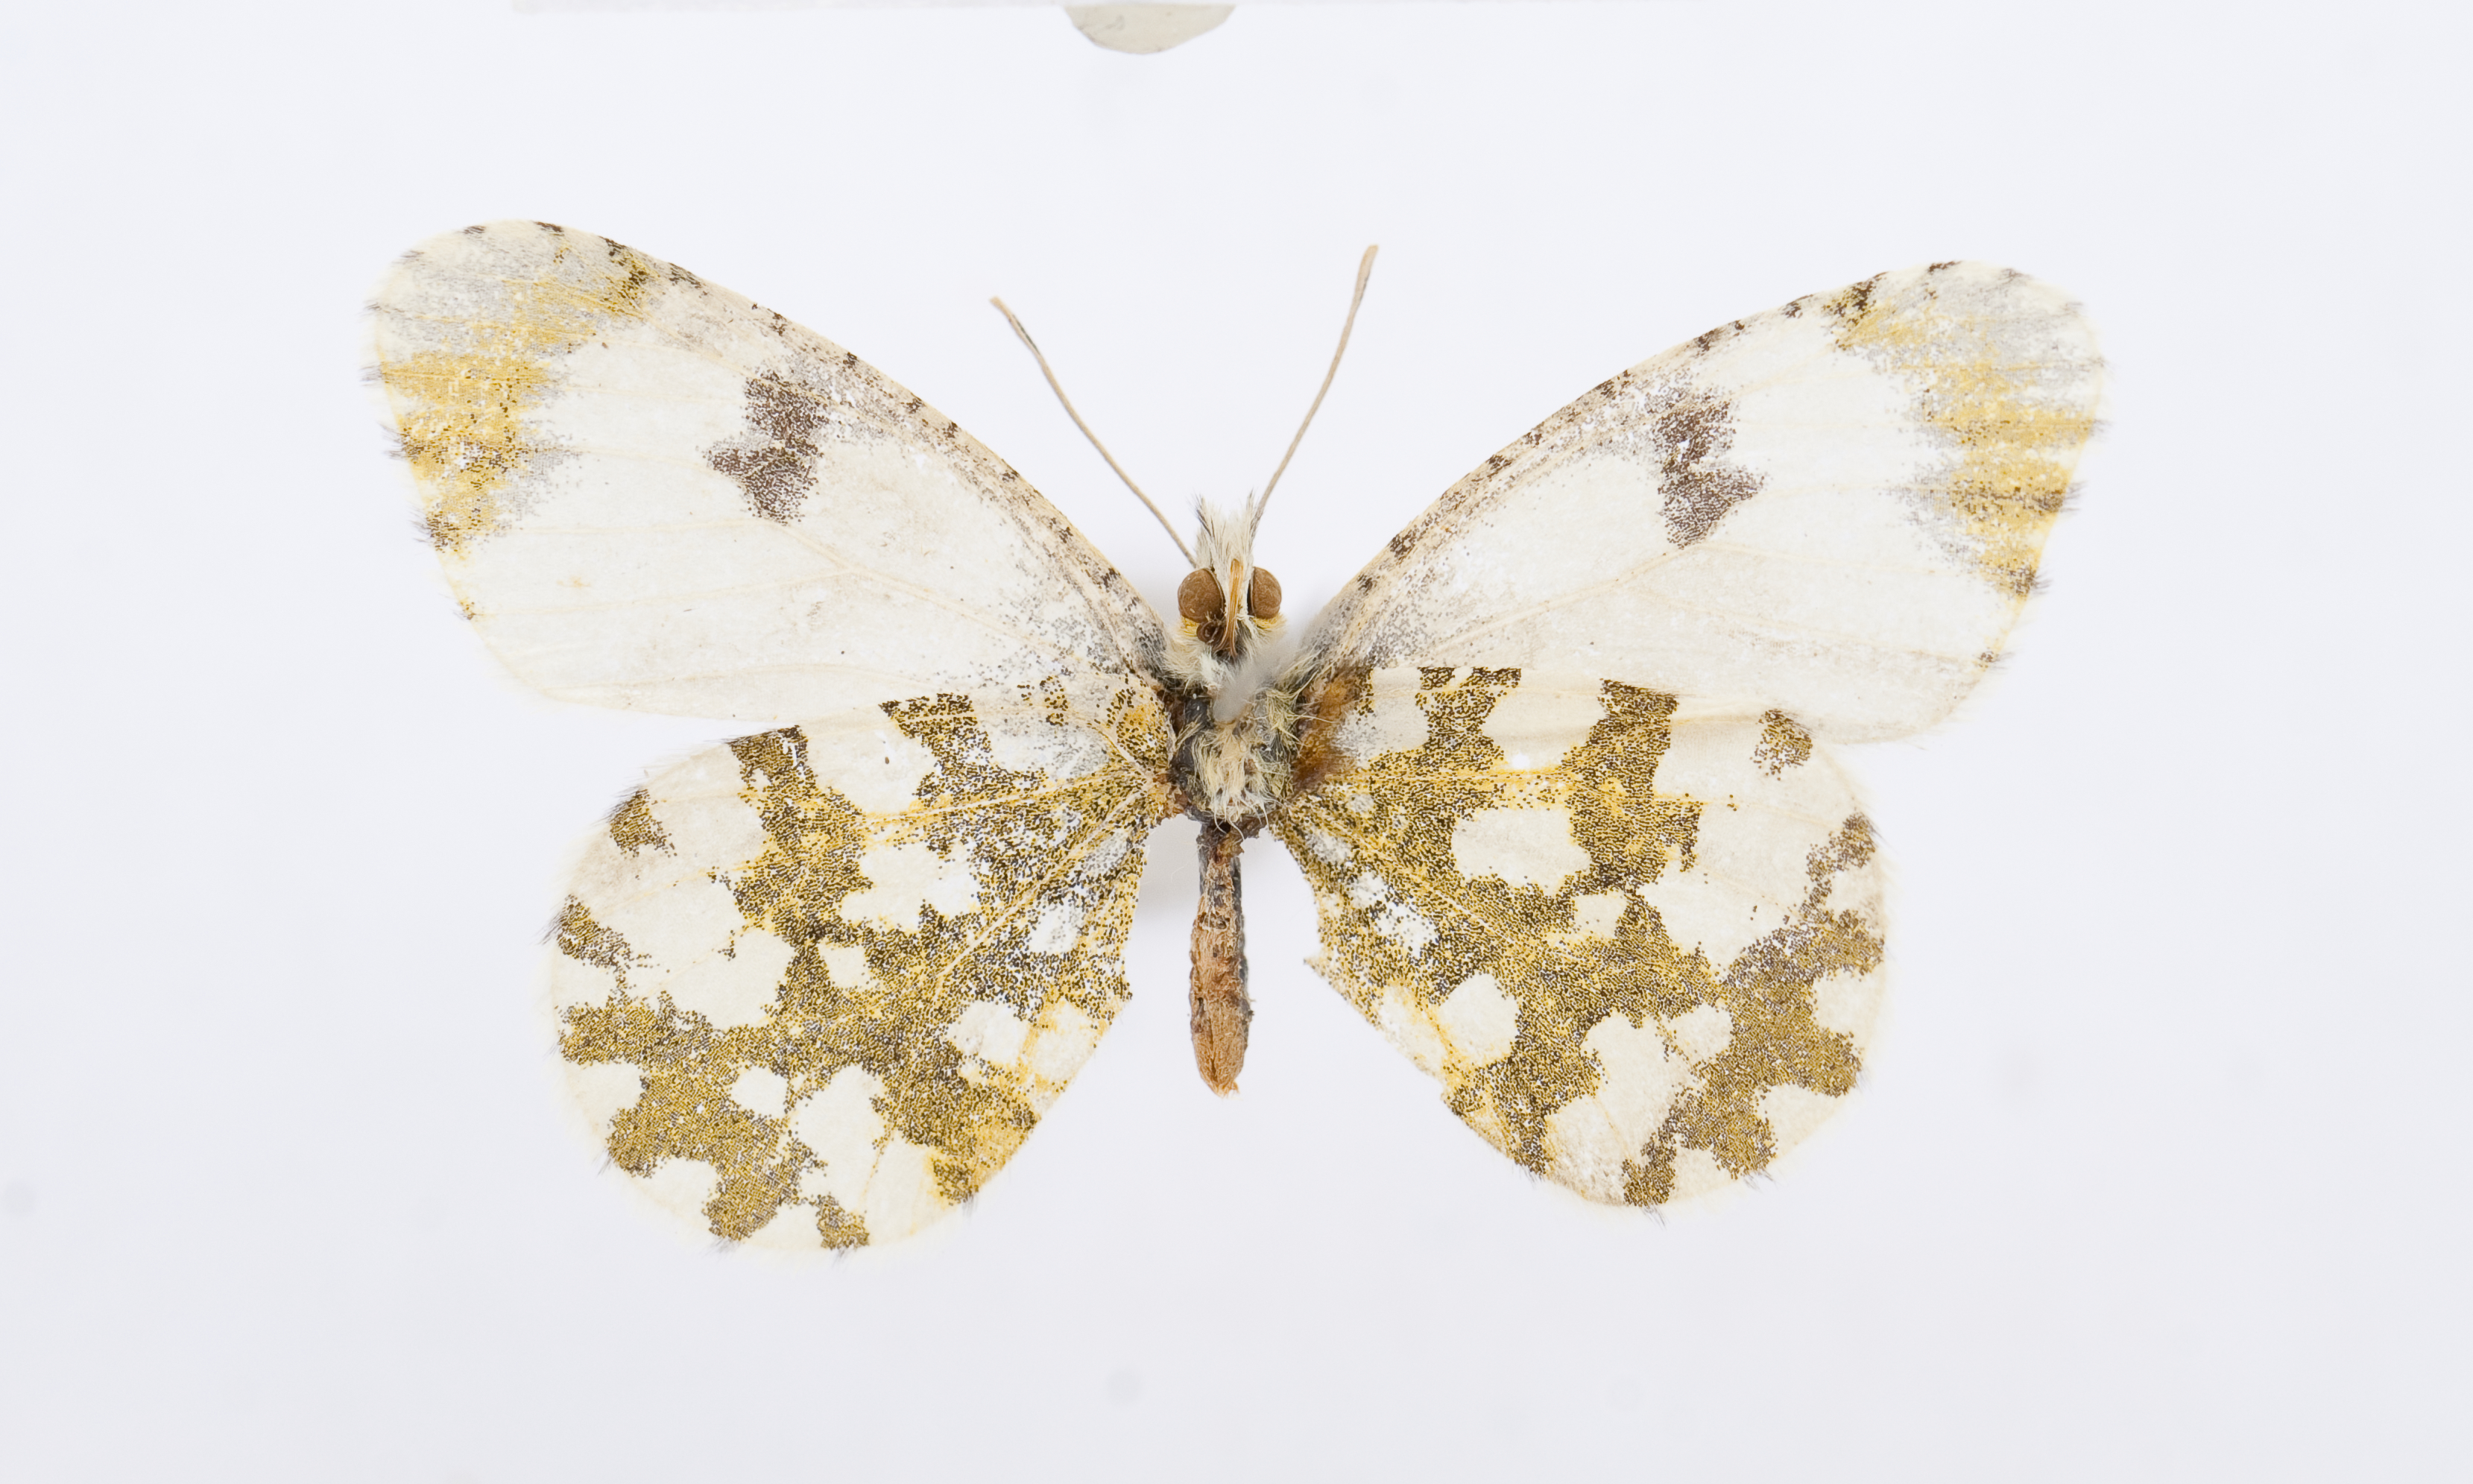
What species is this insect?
Anthocharis gruneri
